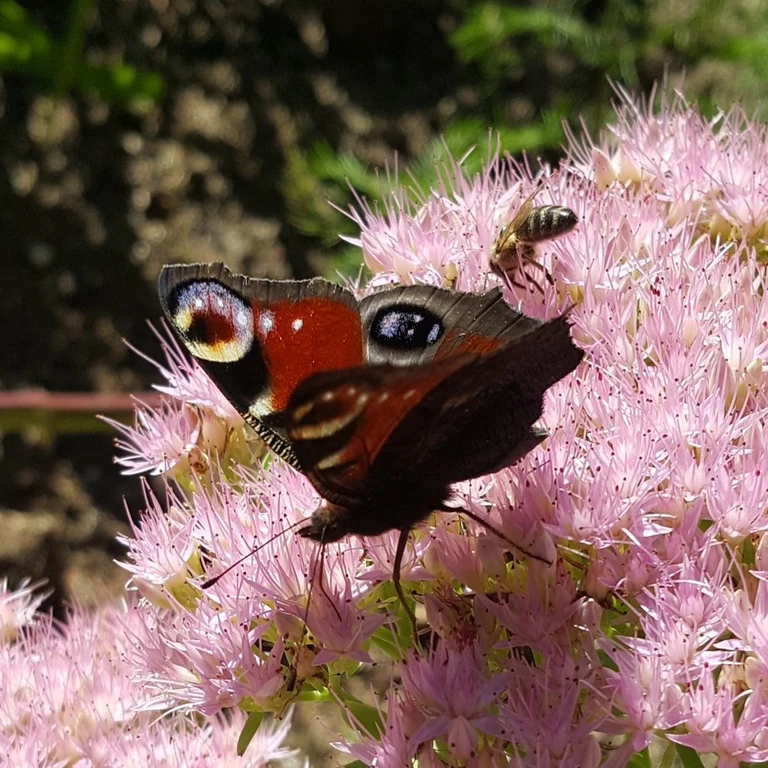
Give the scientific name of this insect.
Aglais io
